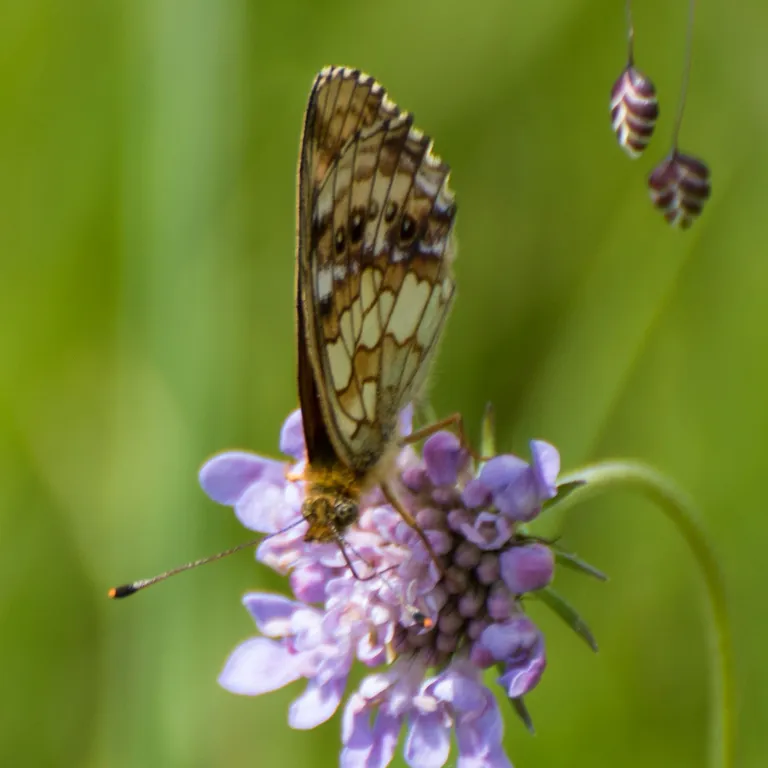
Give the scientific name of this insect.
Brenthis ino
